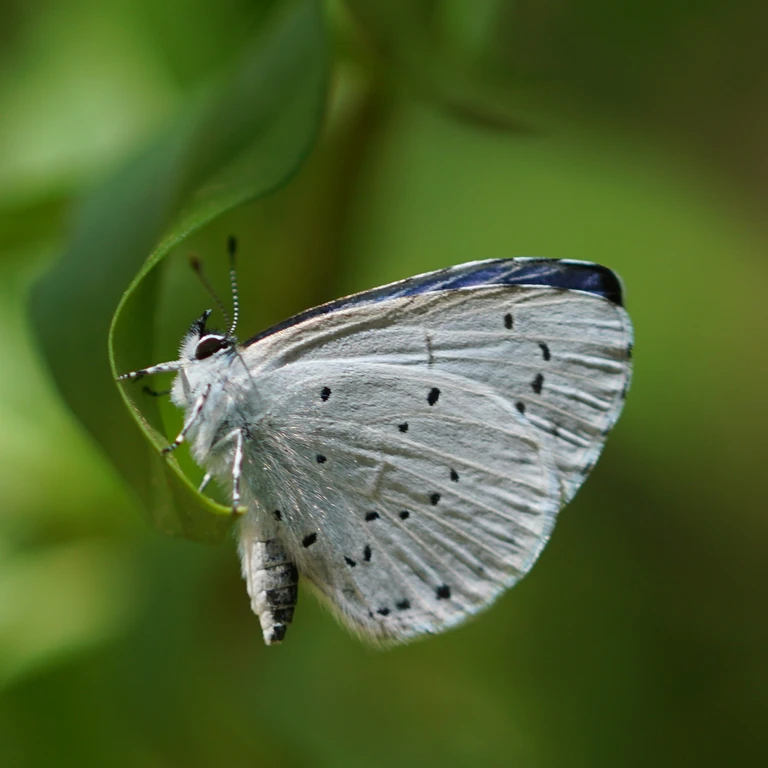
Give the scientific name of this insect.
Celastrina argiolus
